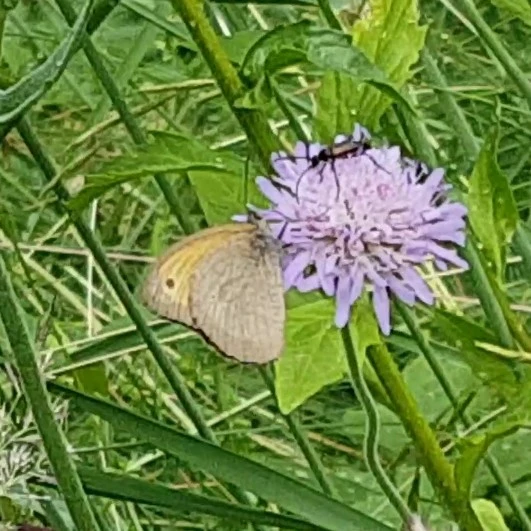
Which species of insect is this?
Maniola jurtina
